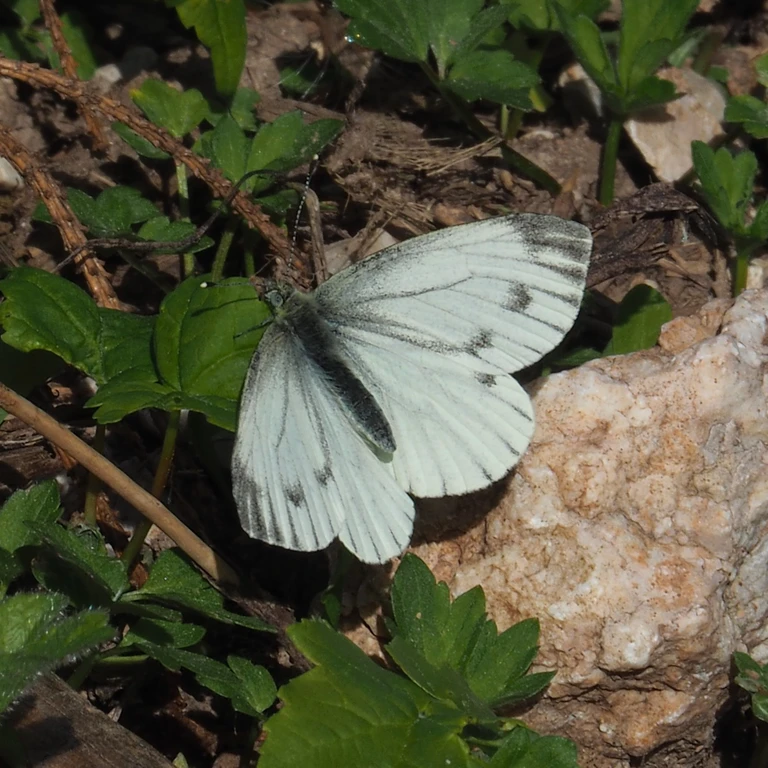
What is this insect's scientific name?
Pieris napi
